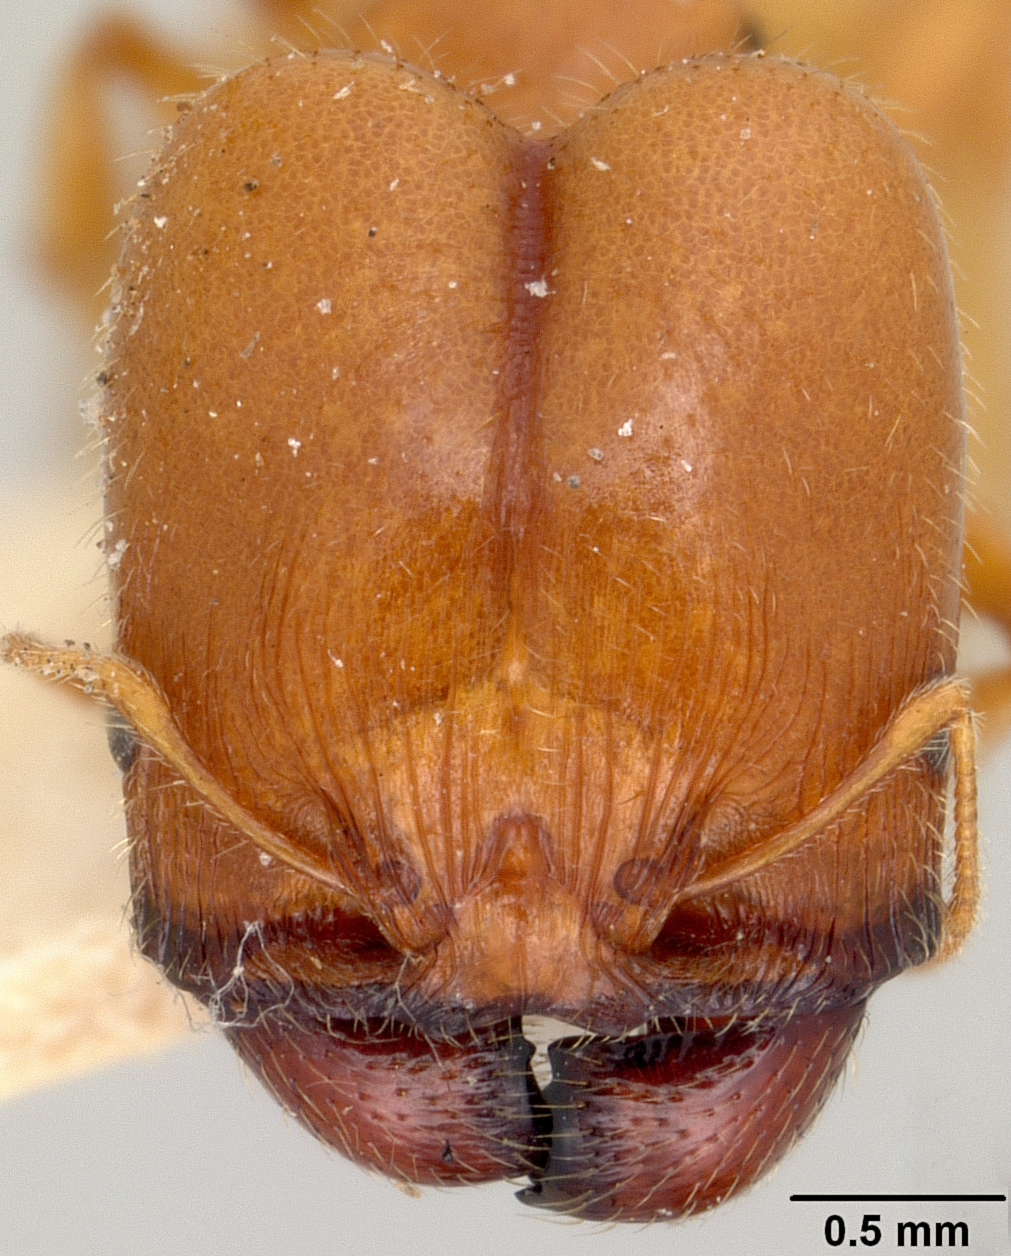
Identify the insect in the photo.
Pheidole deserticola
